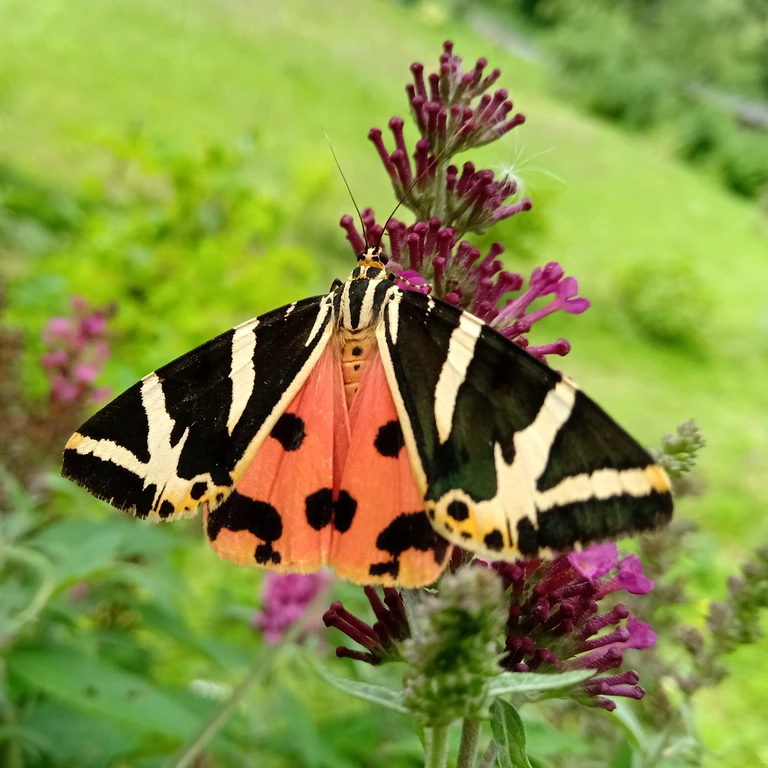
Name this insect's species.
Euplagia quadripunctaria
